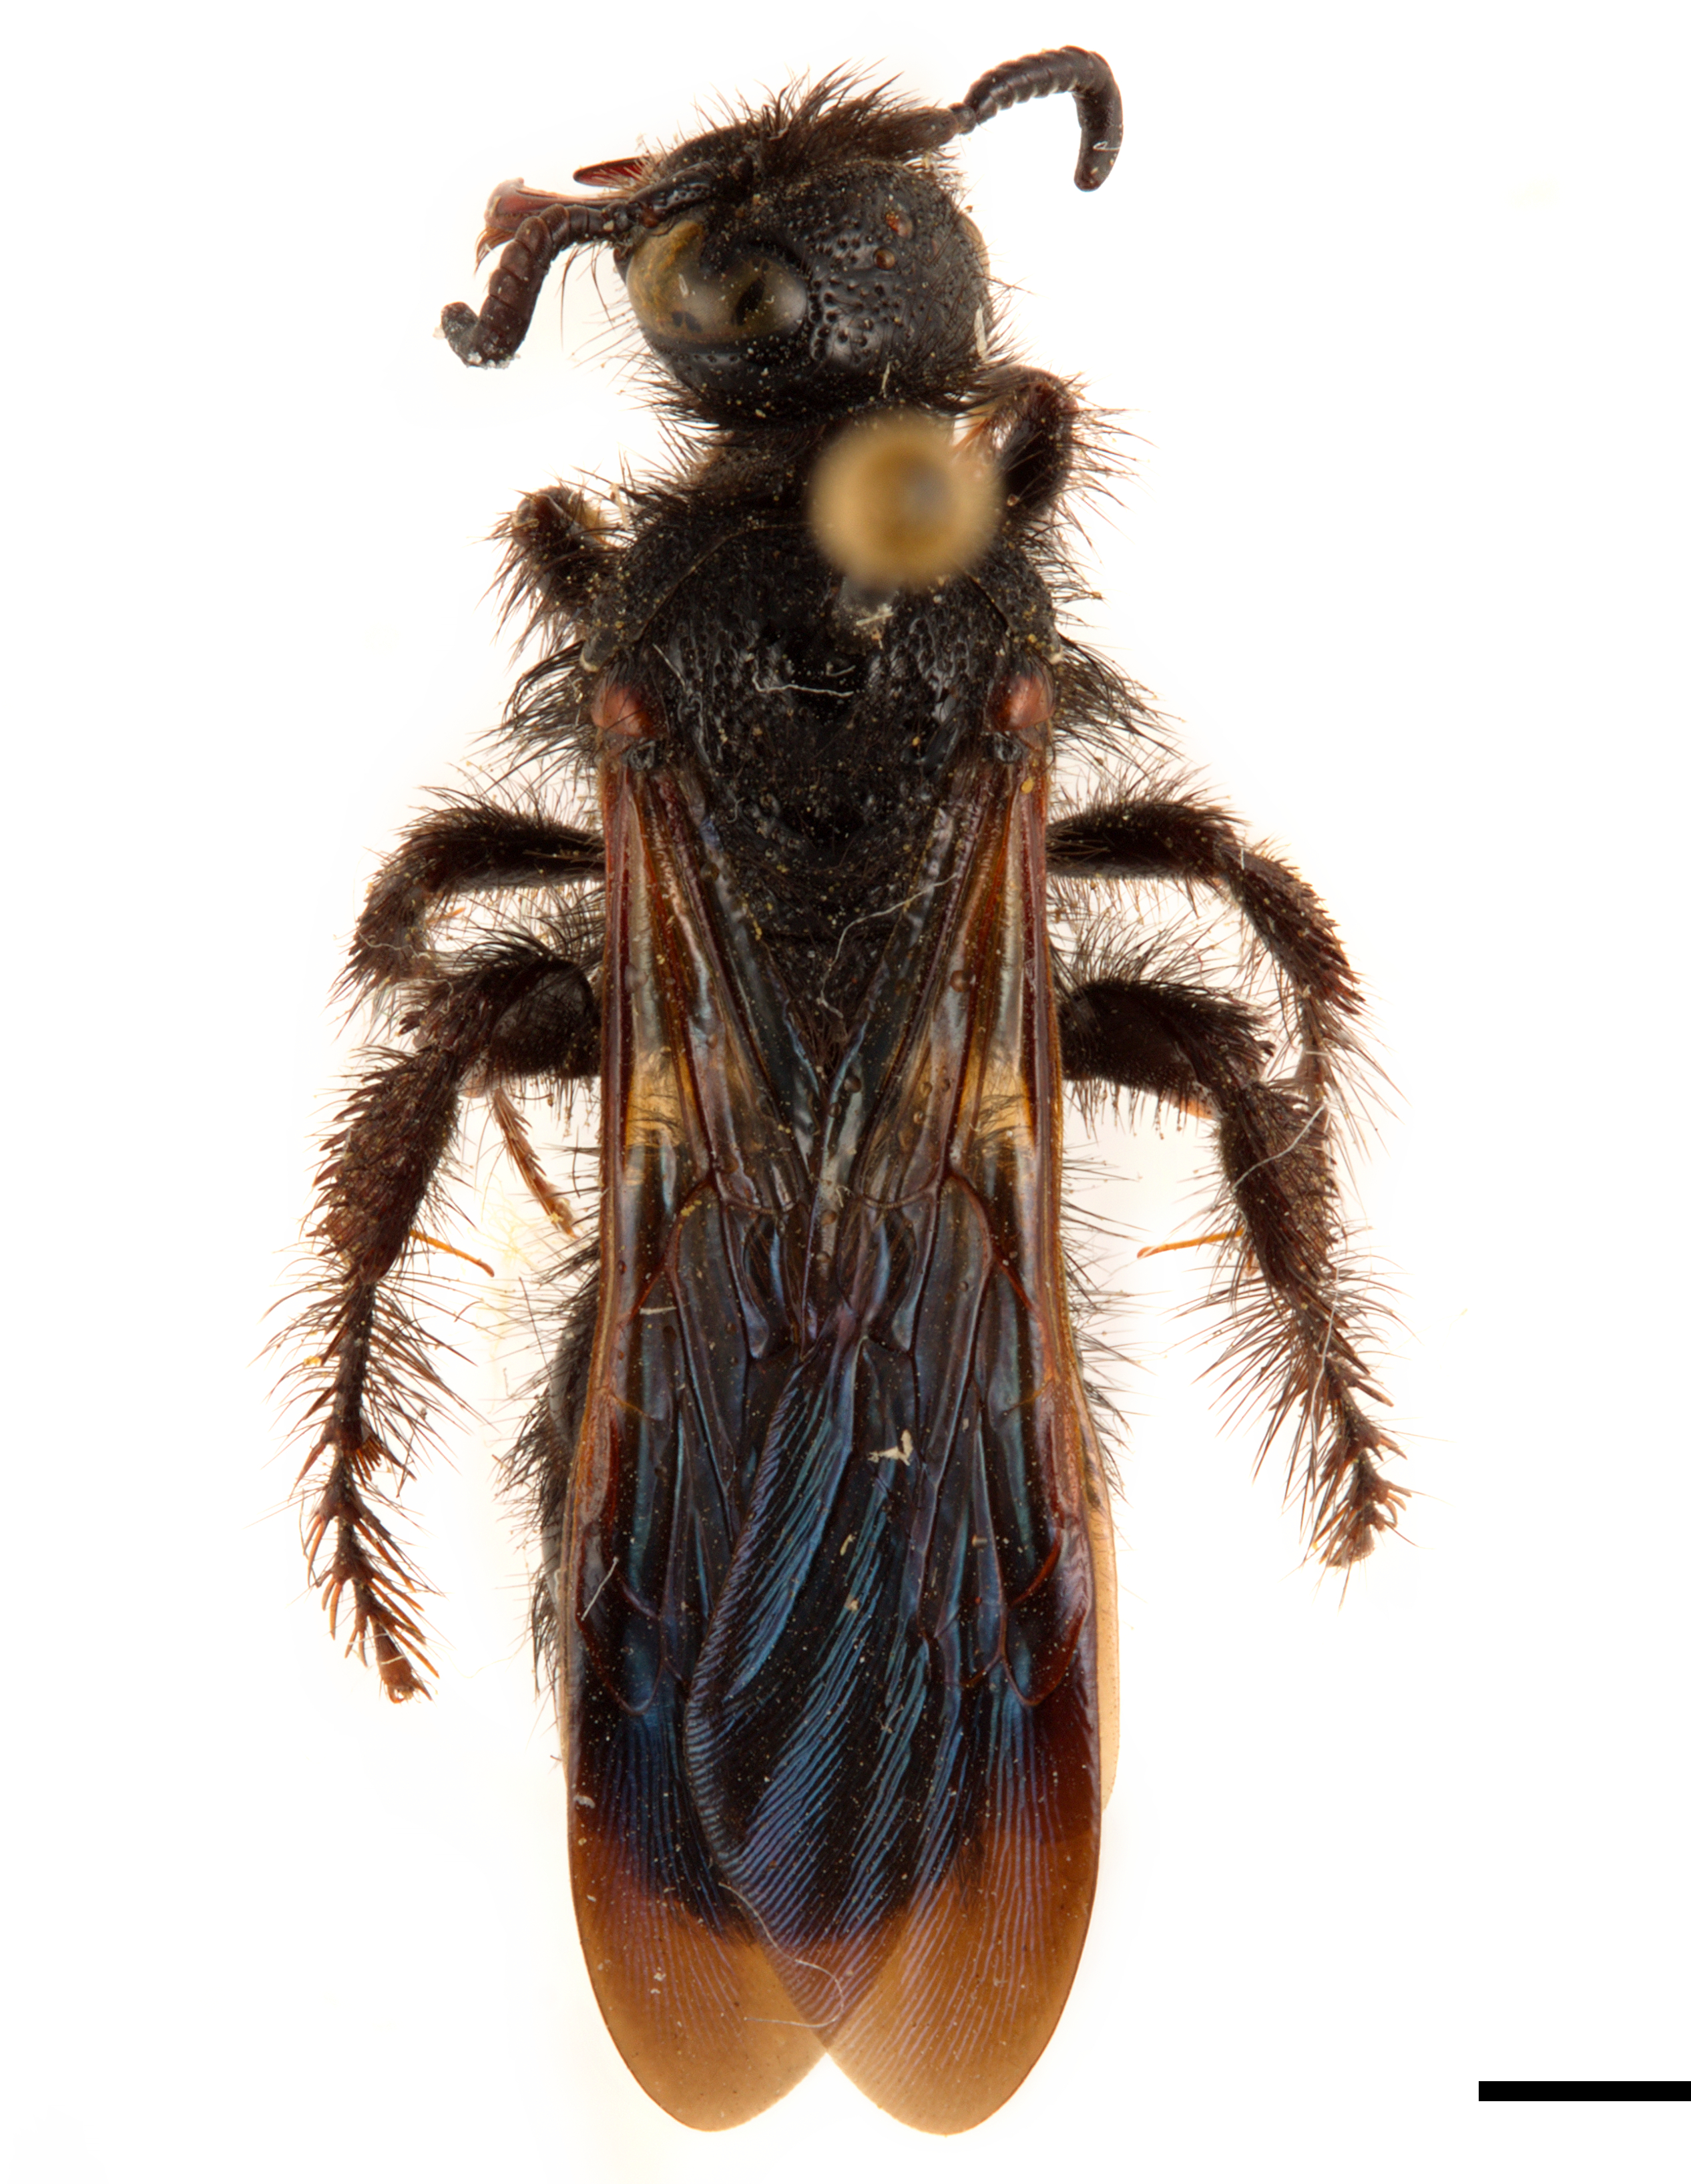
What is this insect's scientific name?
Trielis carbonaria (also Copla carbonaria)
